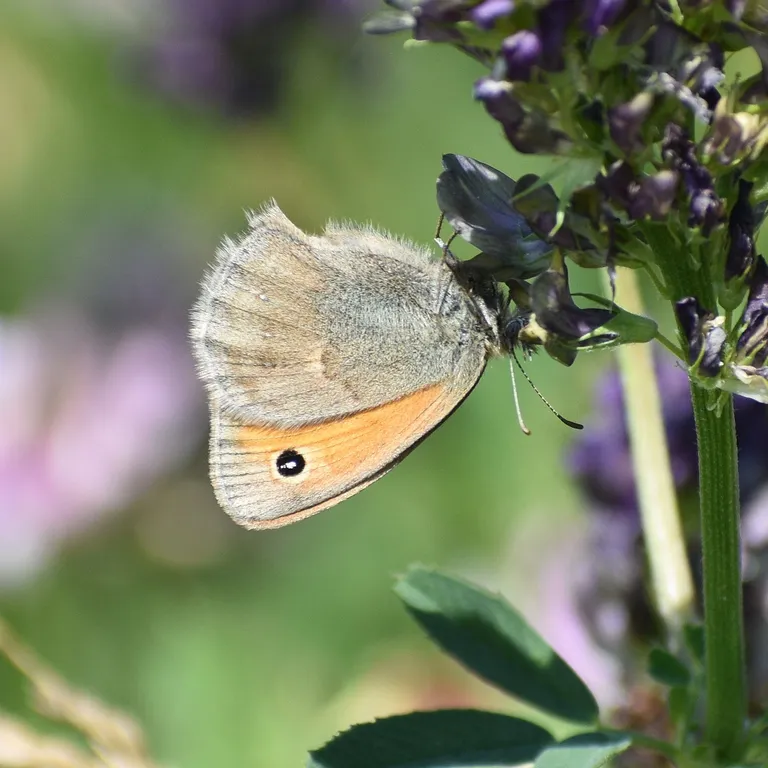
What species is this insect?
Coenonympha pamphilus
